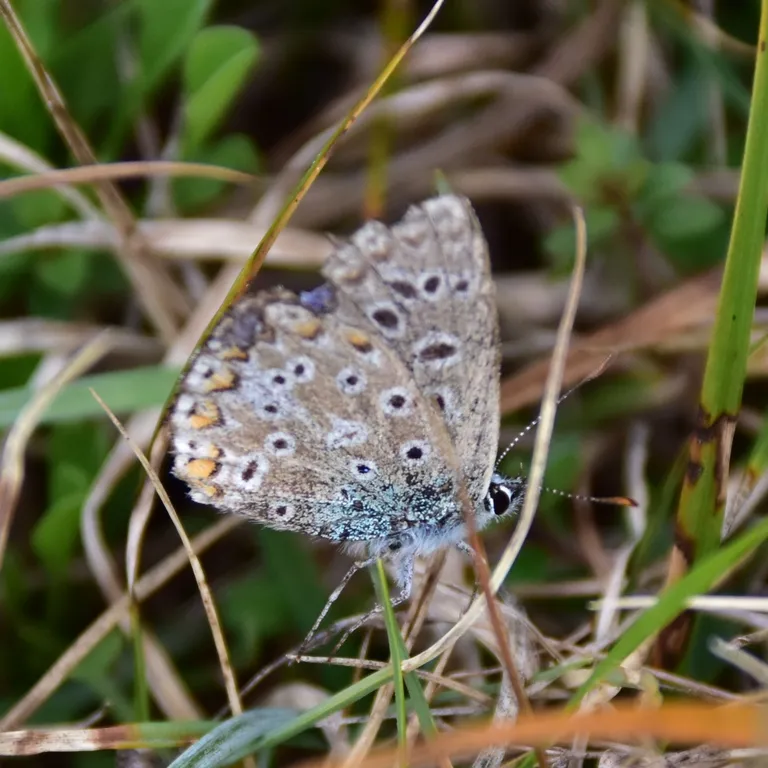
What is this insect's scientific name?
Lysandra bellargus
